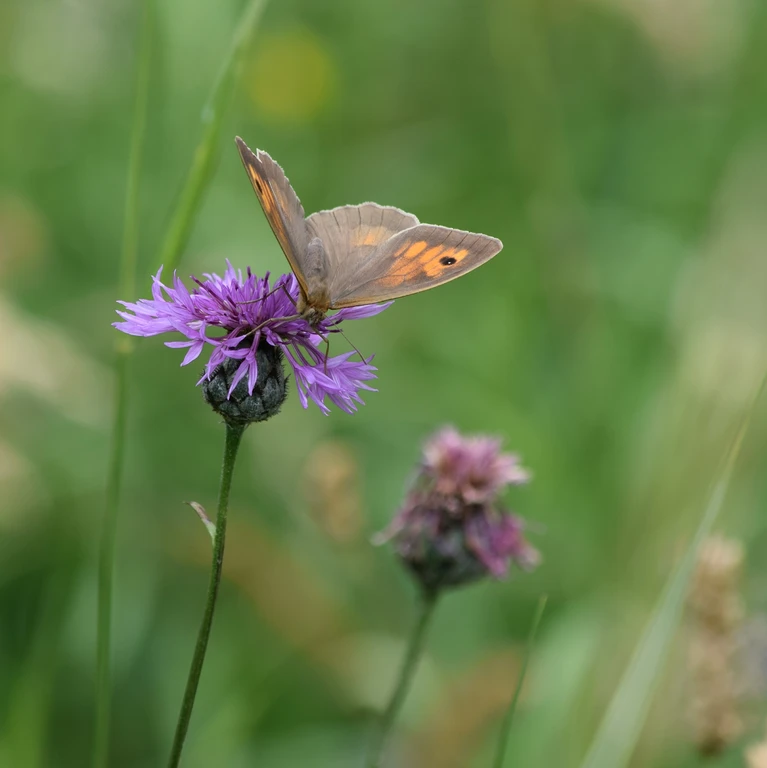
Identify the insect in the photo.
Maniola jurtina
